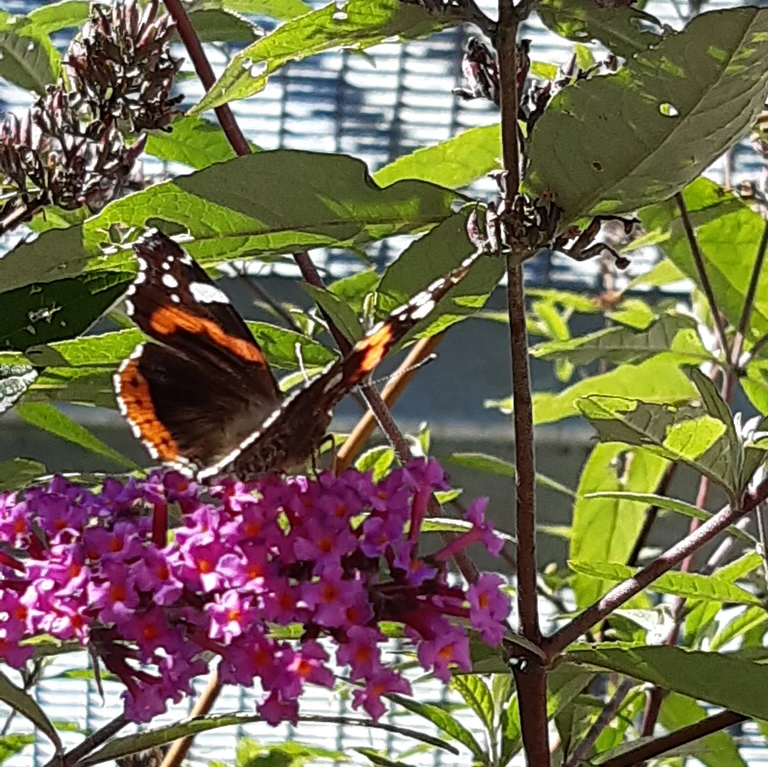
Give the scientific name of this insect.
Vanessa atalanta
